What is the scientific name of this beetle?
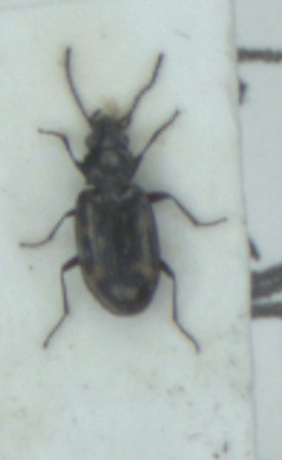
Bembidion obliquum
